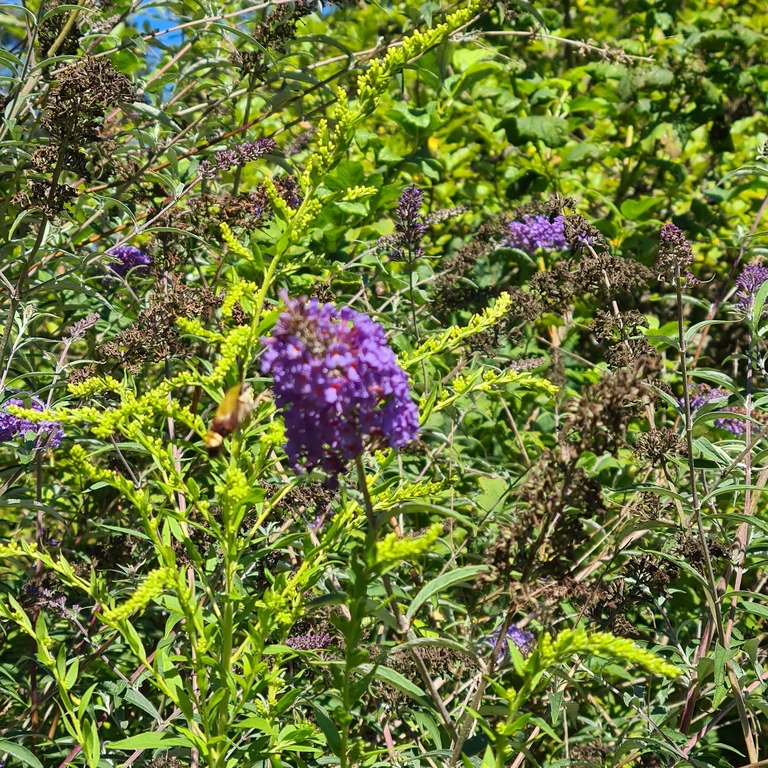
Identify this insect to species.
Hemaris fuciformis
